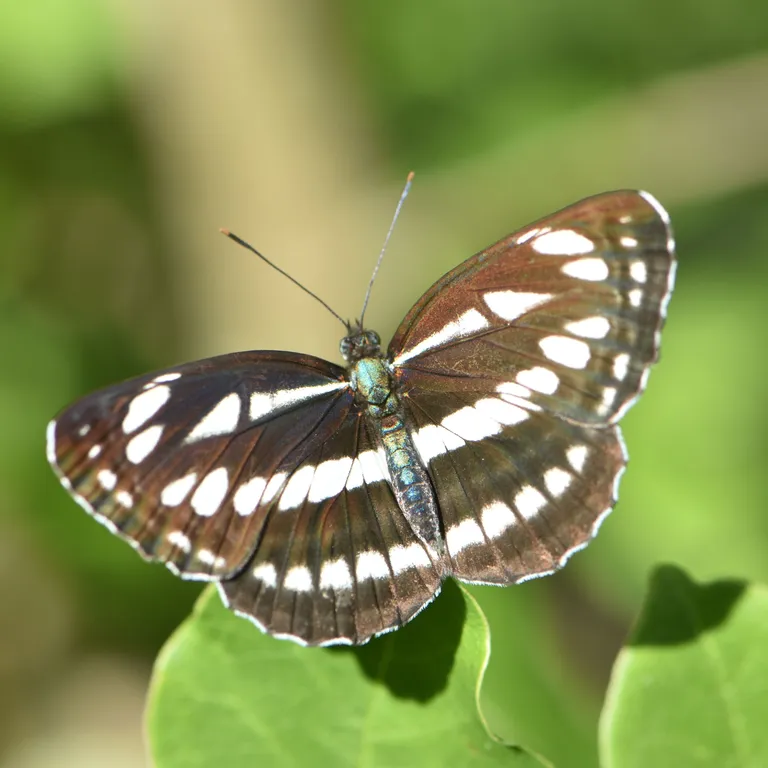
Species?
Neptis sappho
